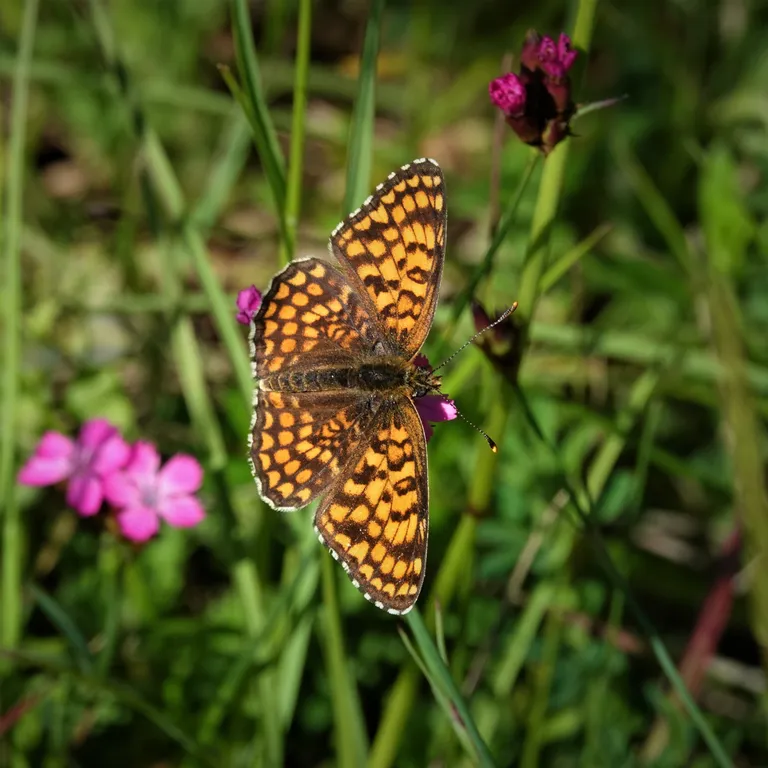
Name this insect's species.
Melitaea phoebe
